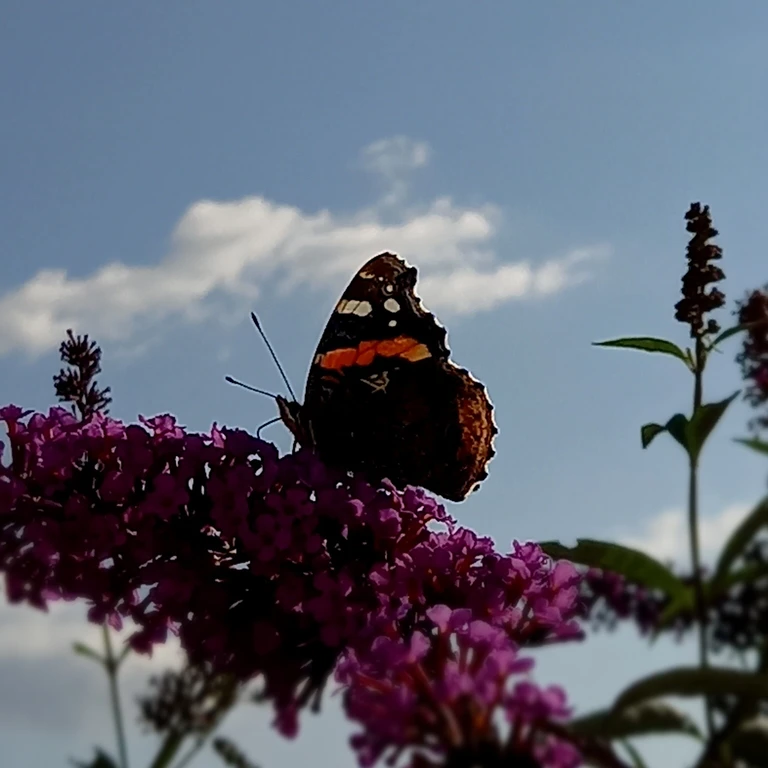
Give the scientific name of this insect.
Vanessa atalanta
